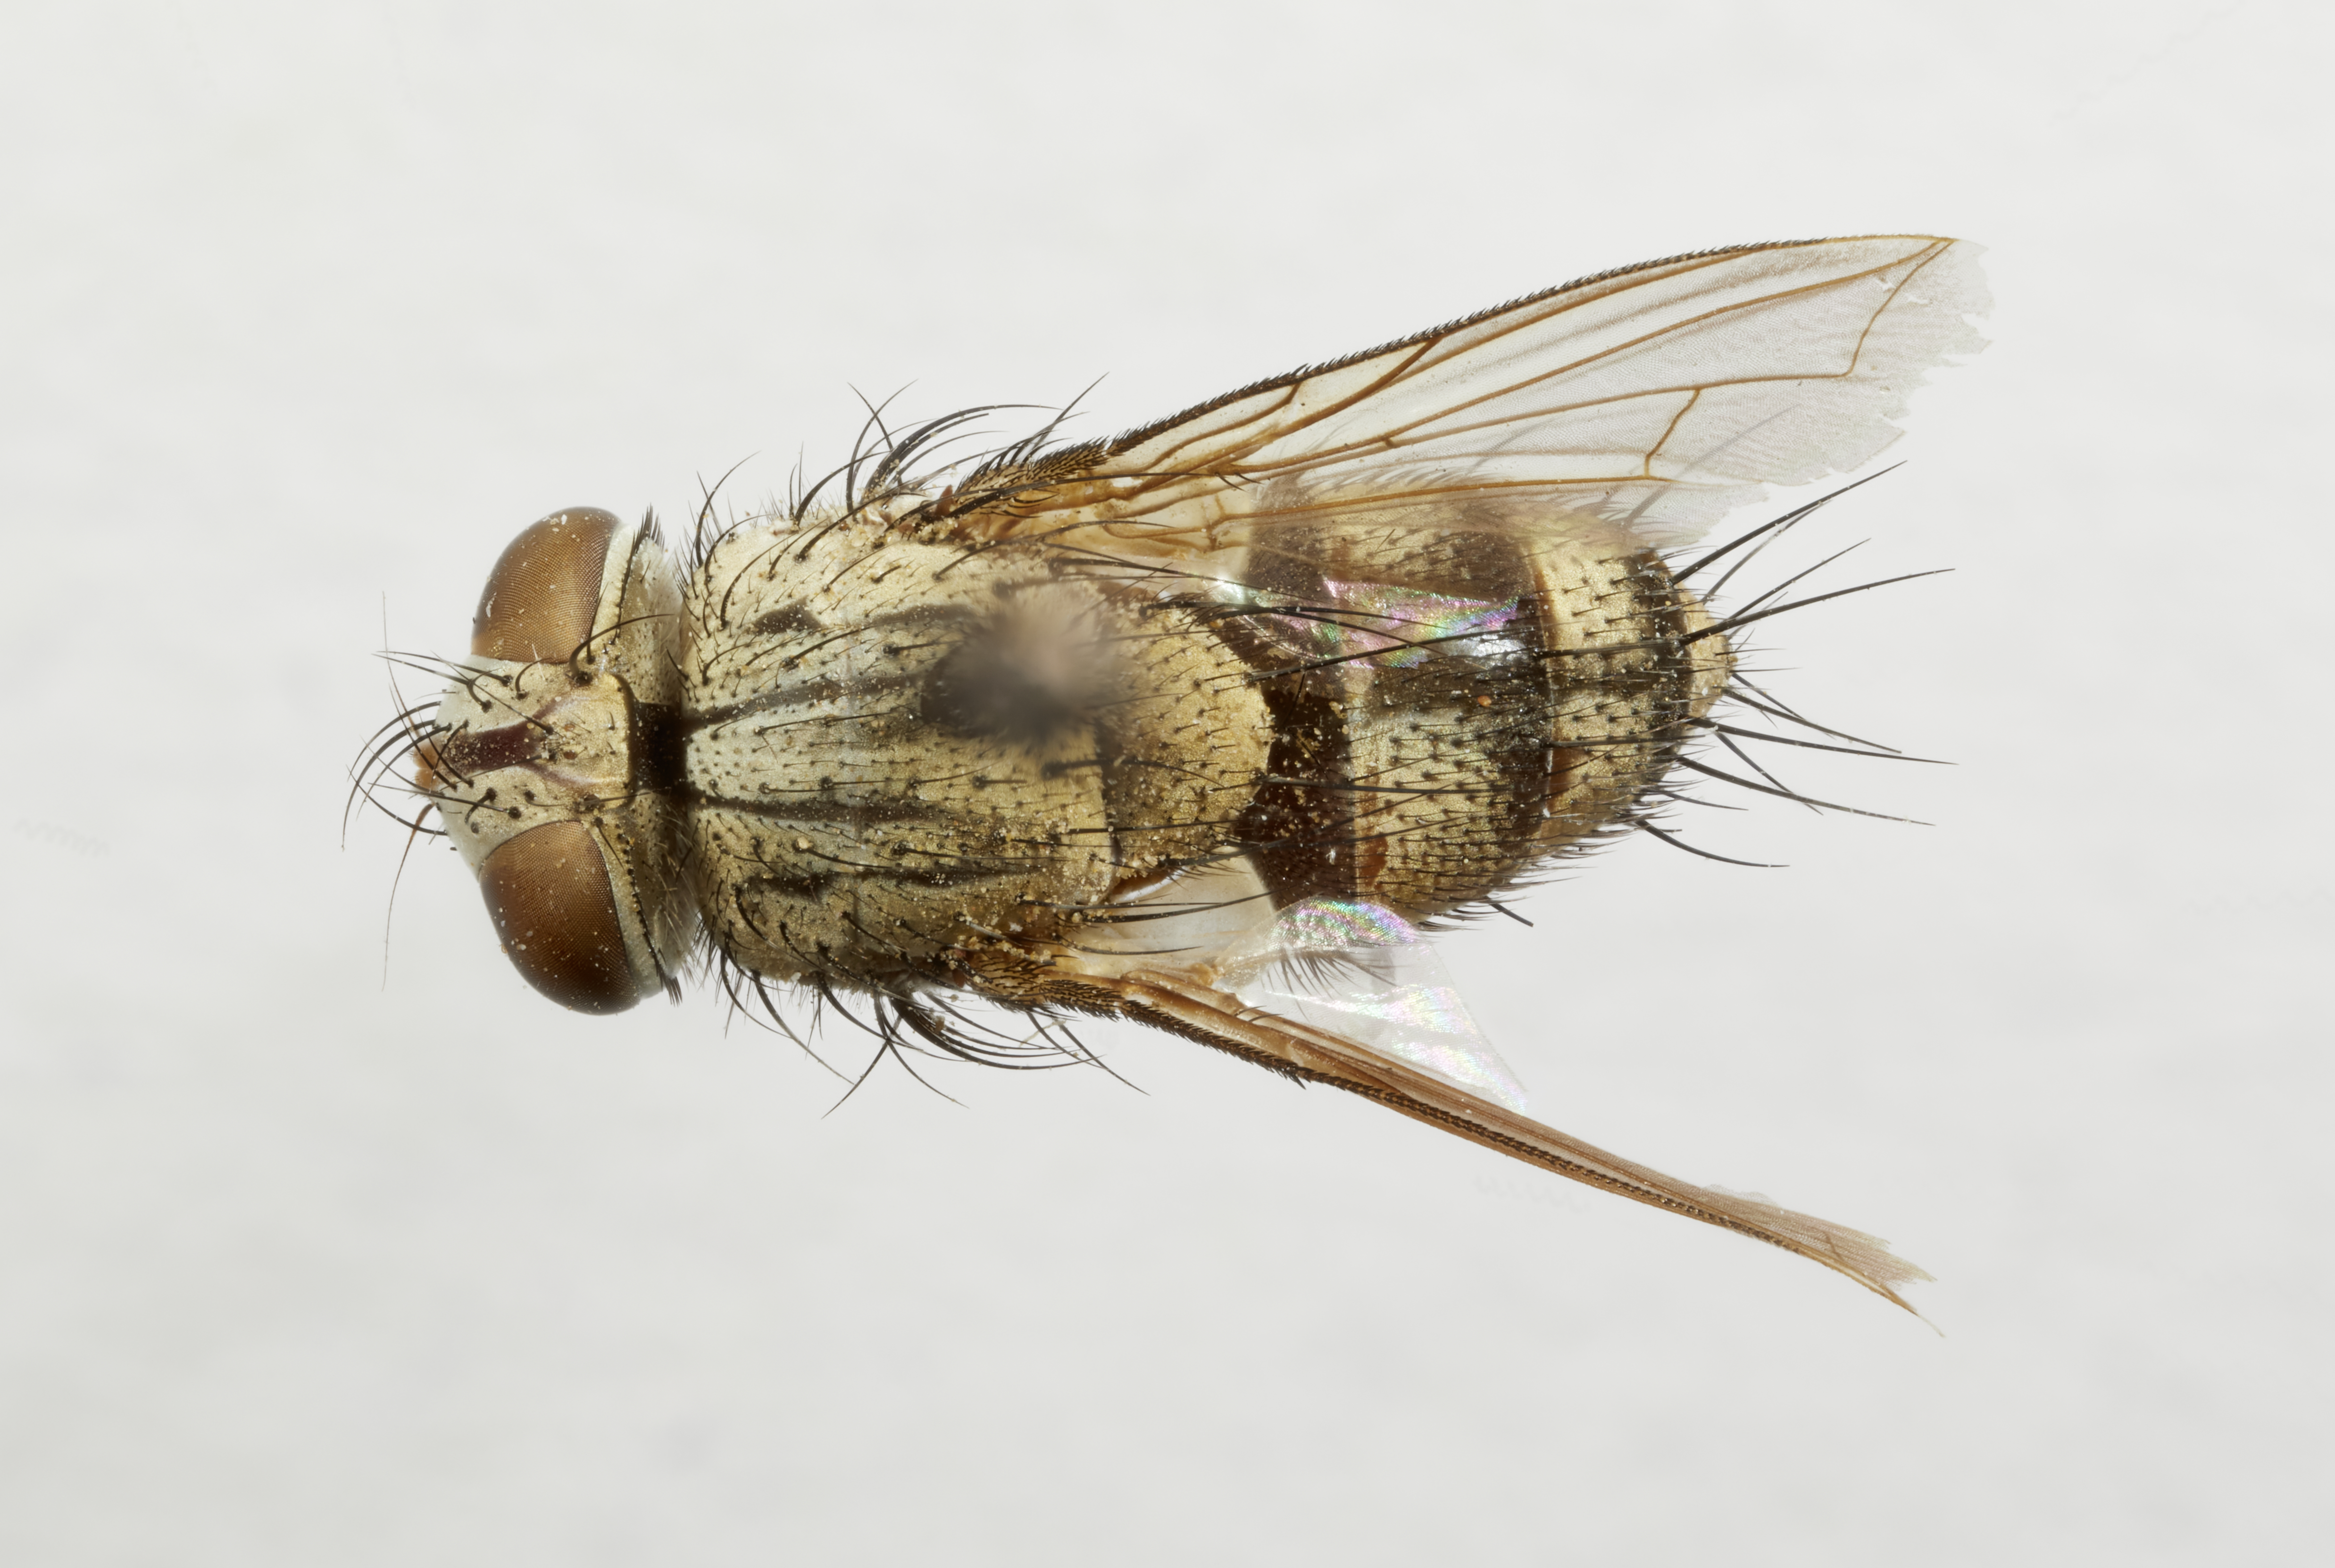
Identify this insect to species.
Brachymasicera subpolita
